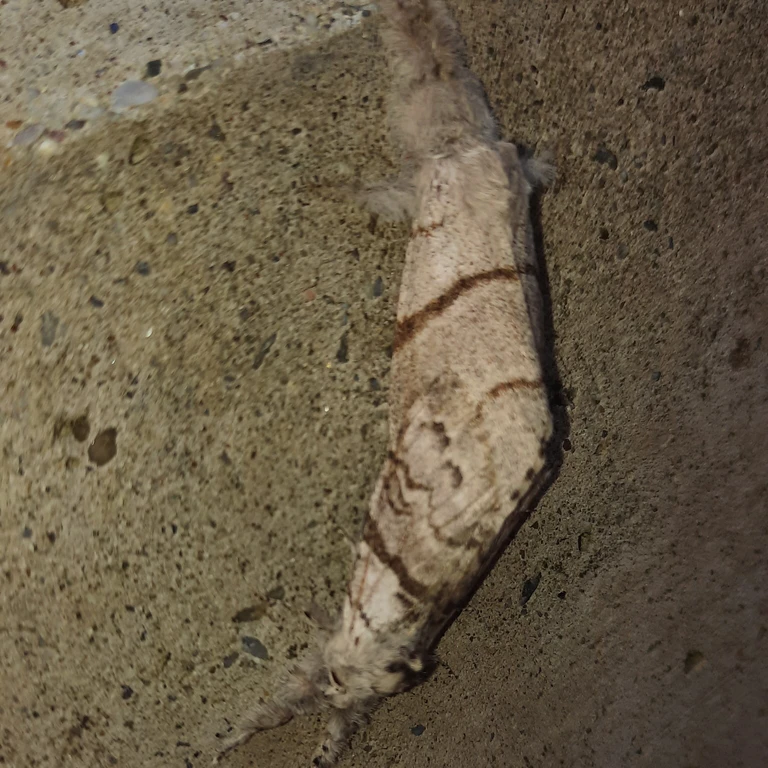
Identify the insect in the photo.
Calliteara pudibunda
